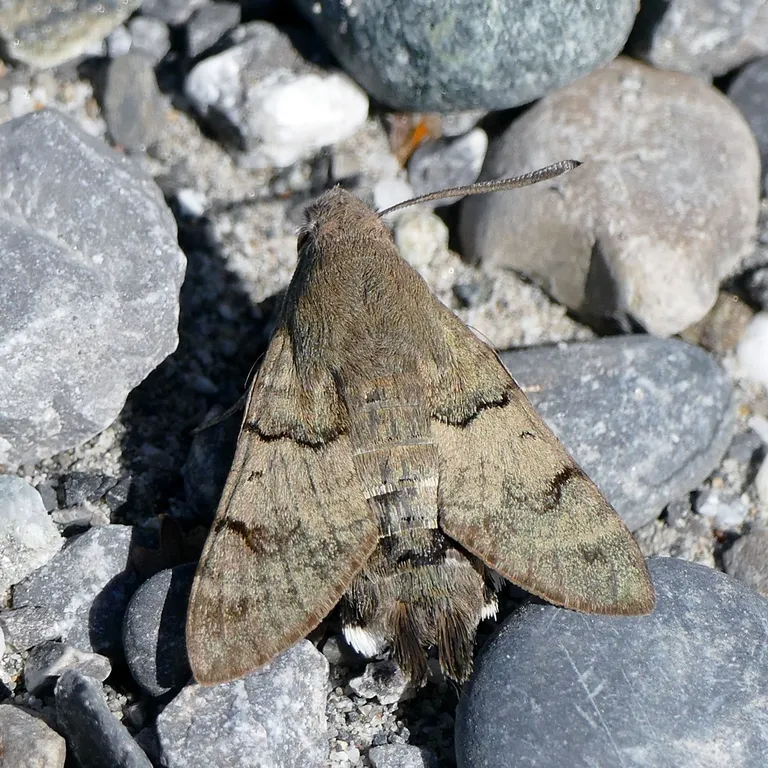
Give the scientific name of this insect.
Macroglossum stellatarum
